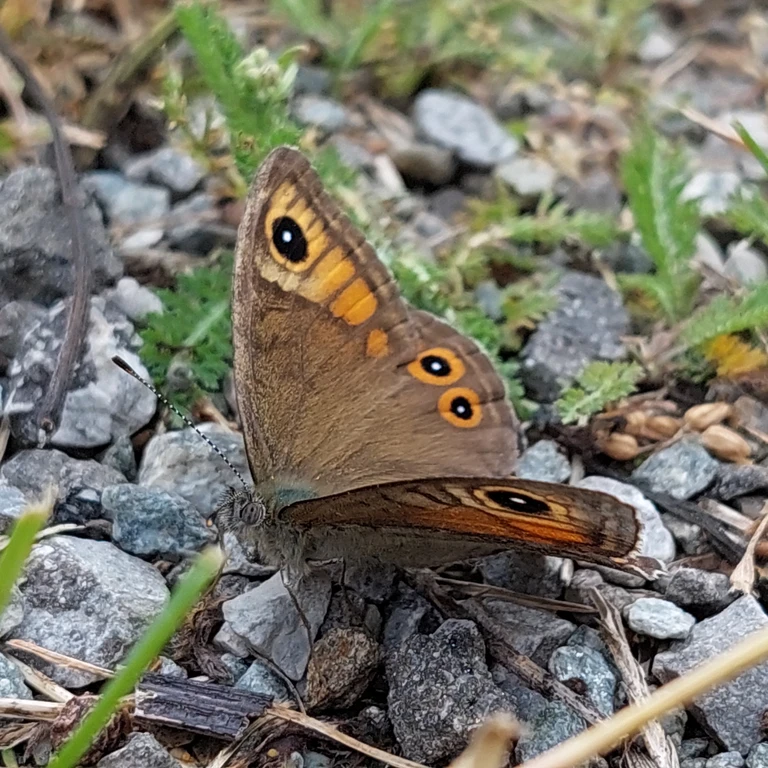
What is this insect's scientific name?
Lasiommata maera (also Pararge maera)
